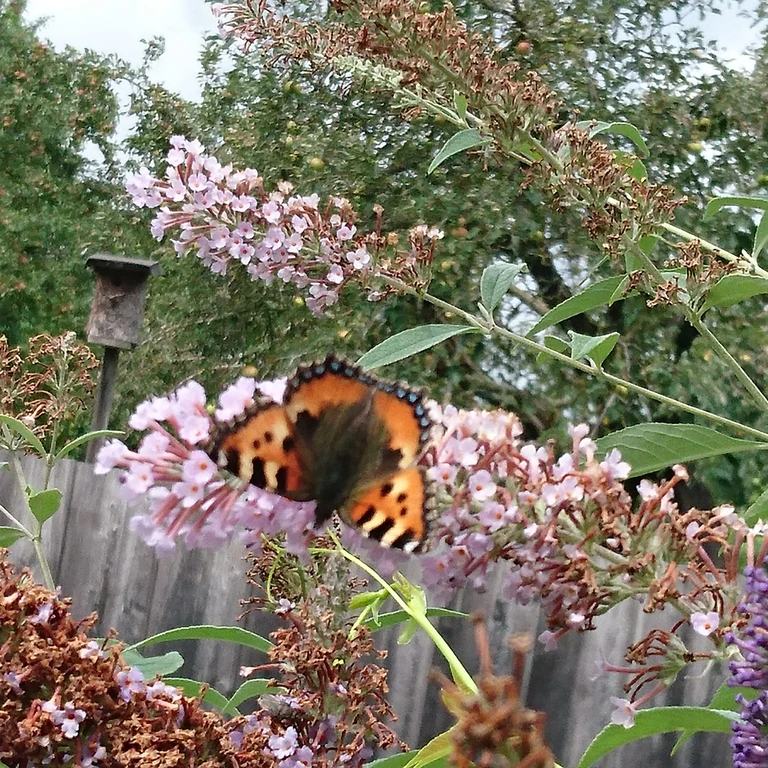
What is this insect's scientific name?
Aglais urticae
